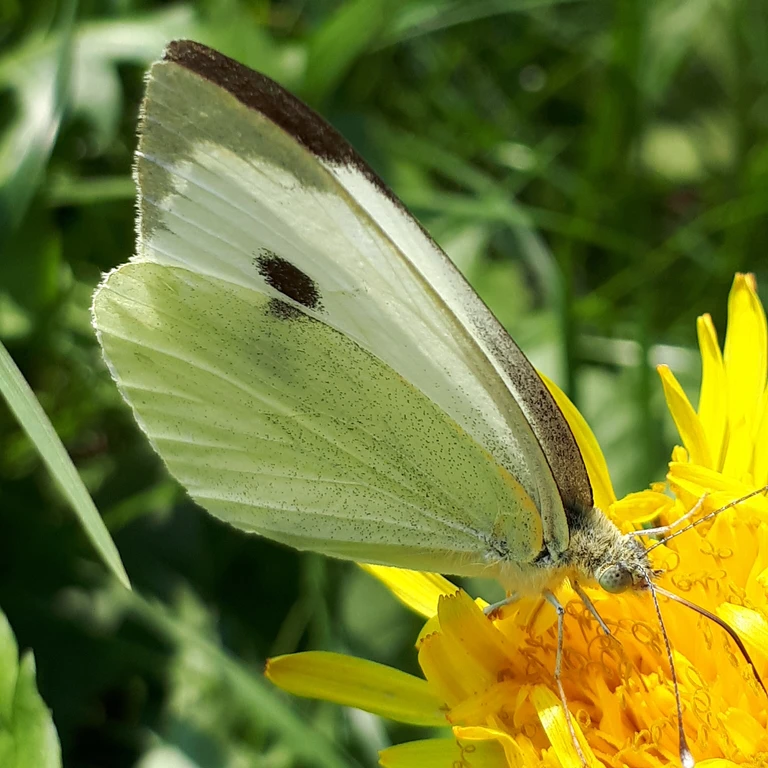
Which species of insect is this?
Pieris brassicae
